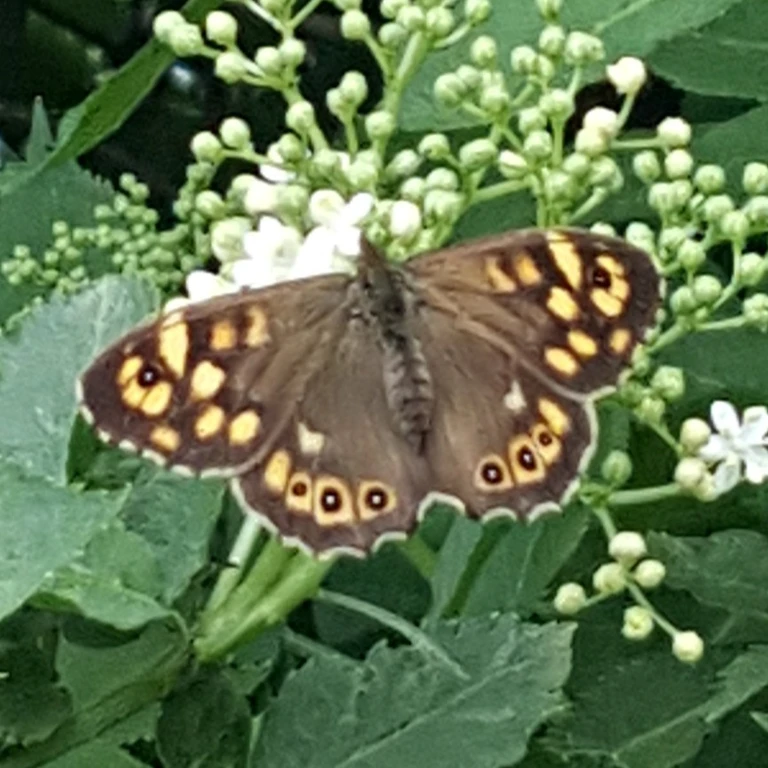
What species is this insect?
Pararge aegeria
